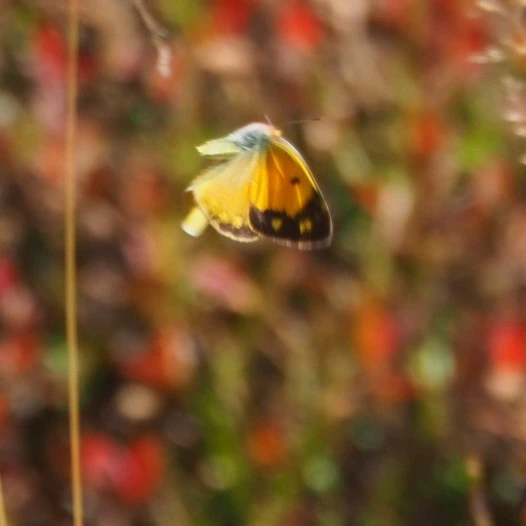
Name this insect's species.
Colias croceus
